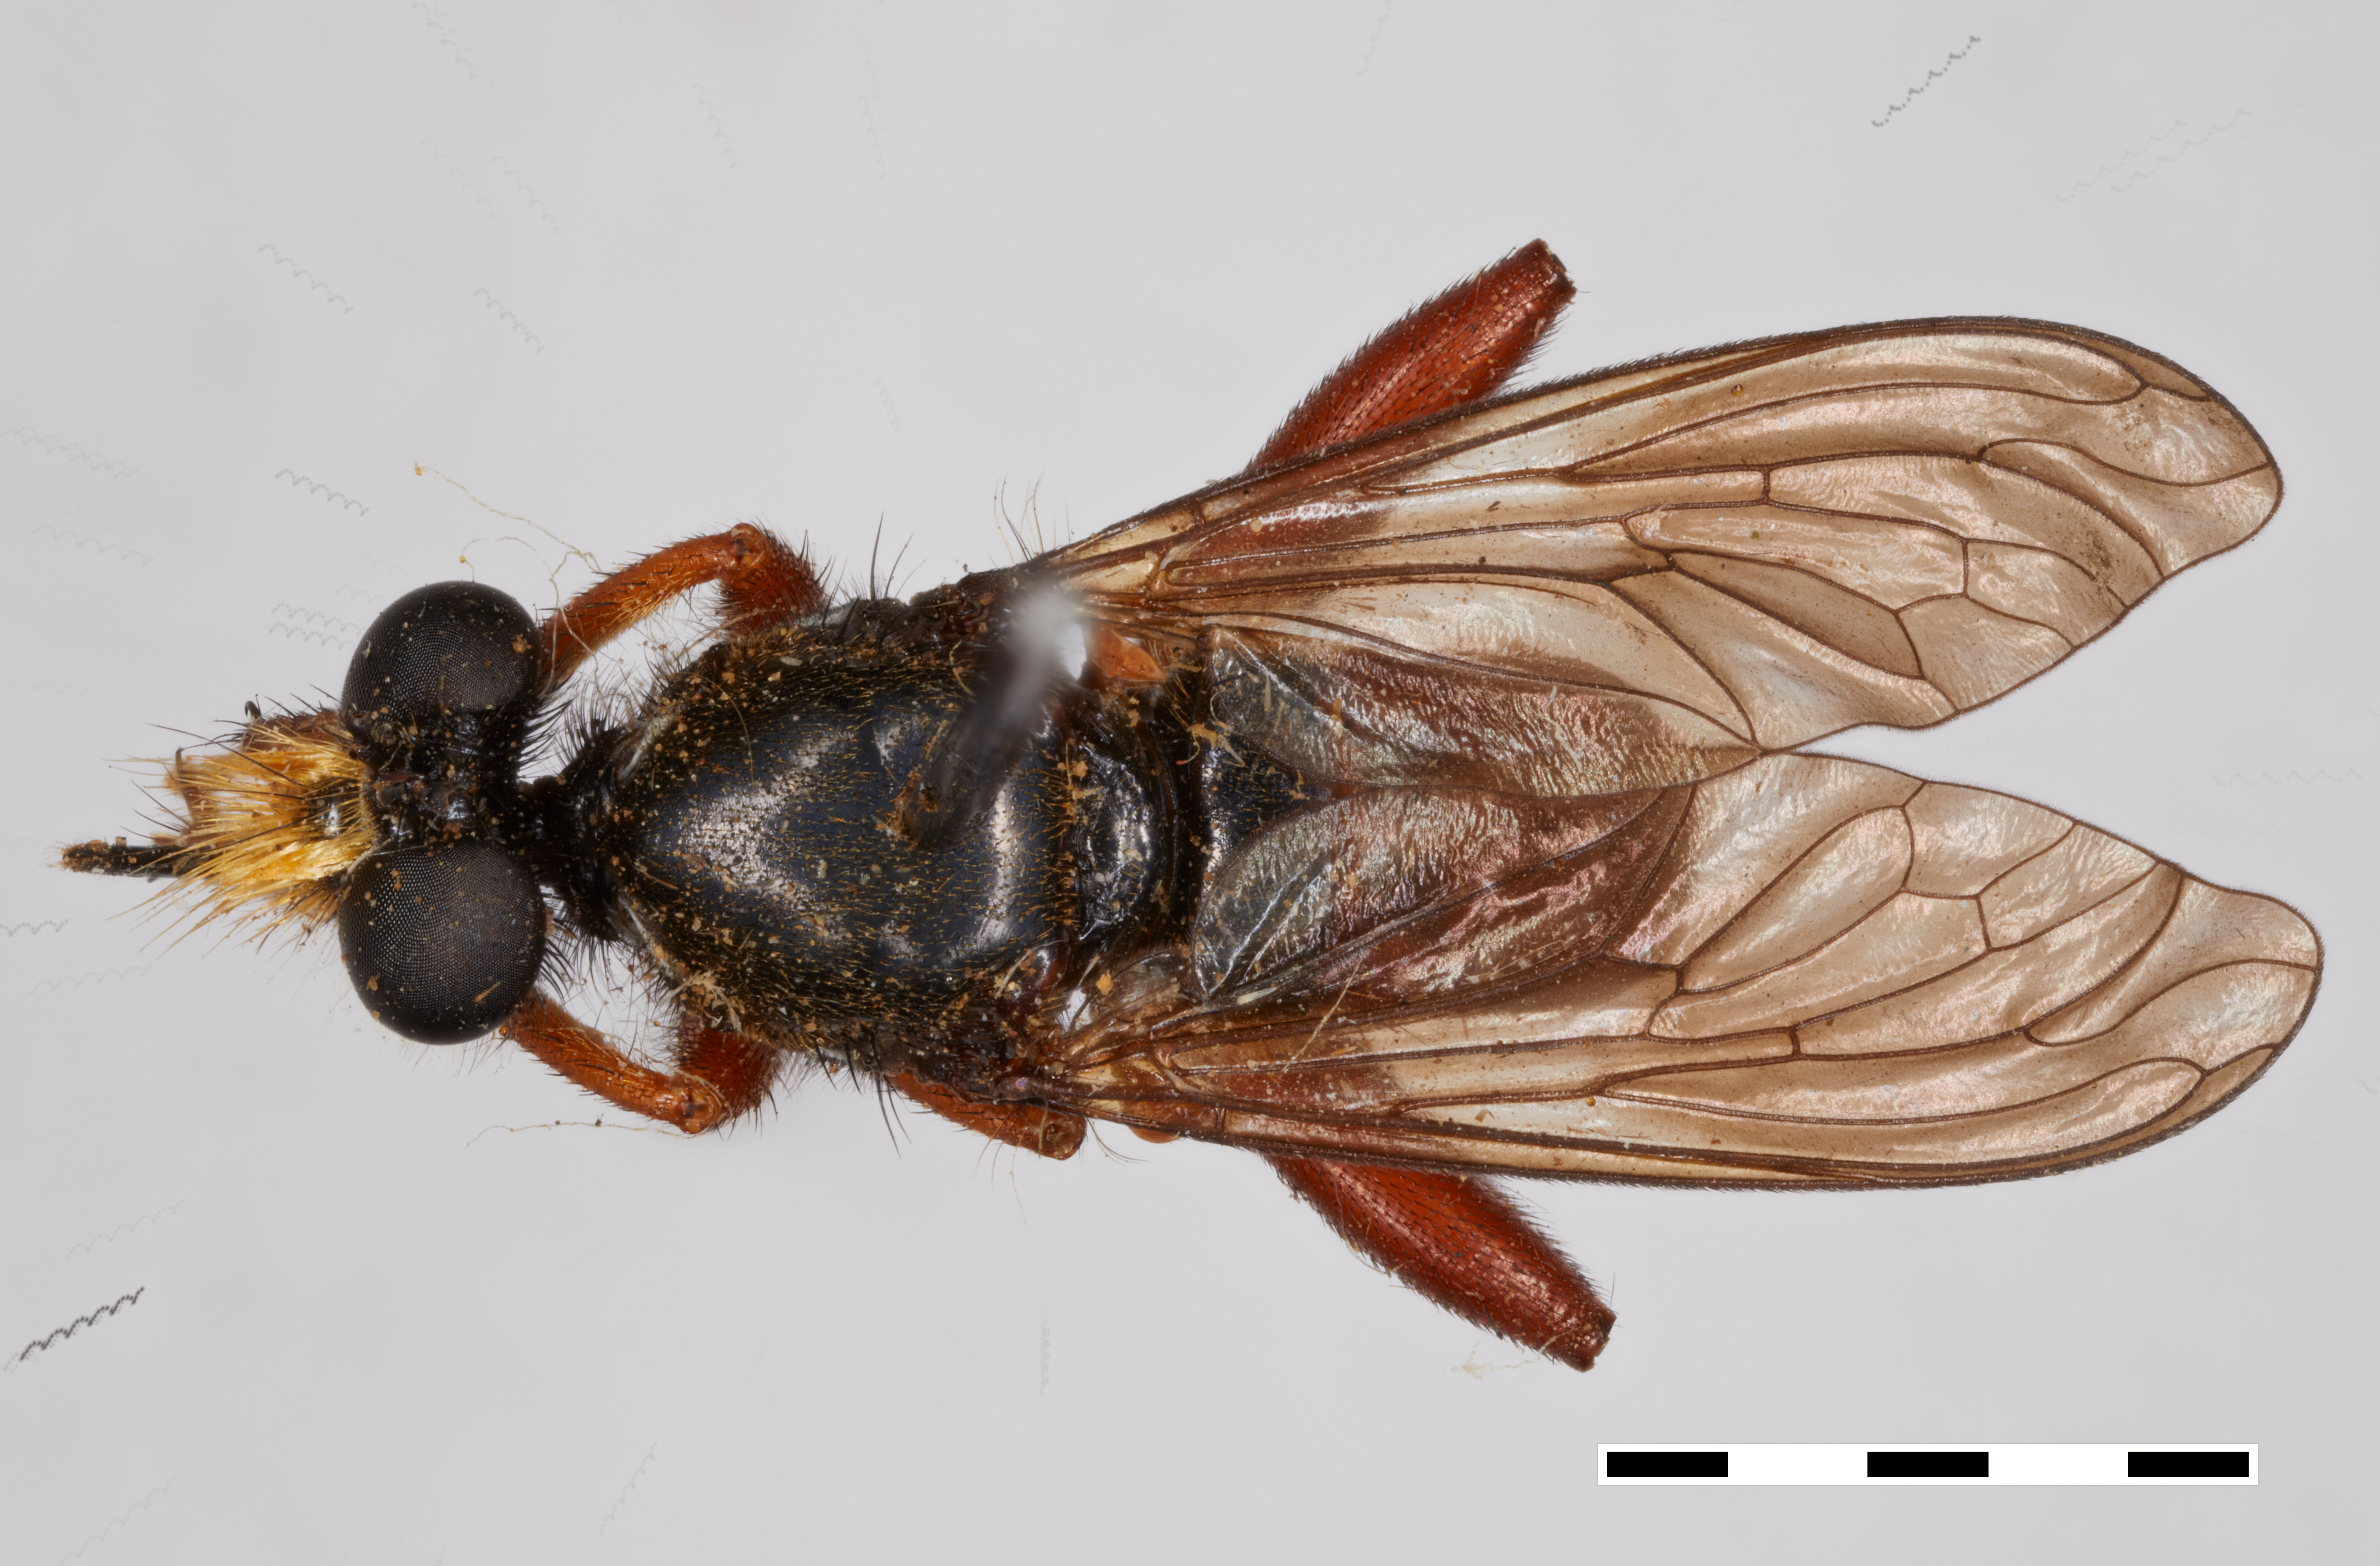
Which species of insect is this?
Laphria felis
